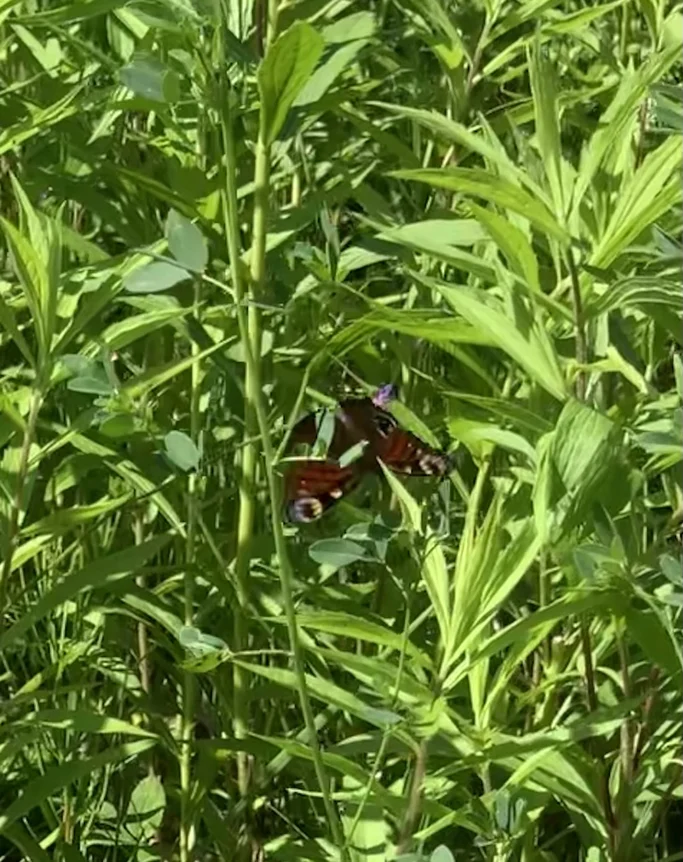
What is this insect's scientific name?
Aglais io
